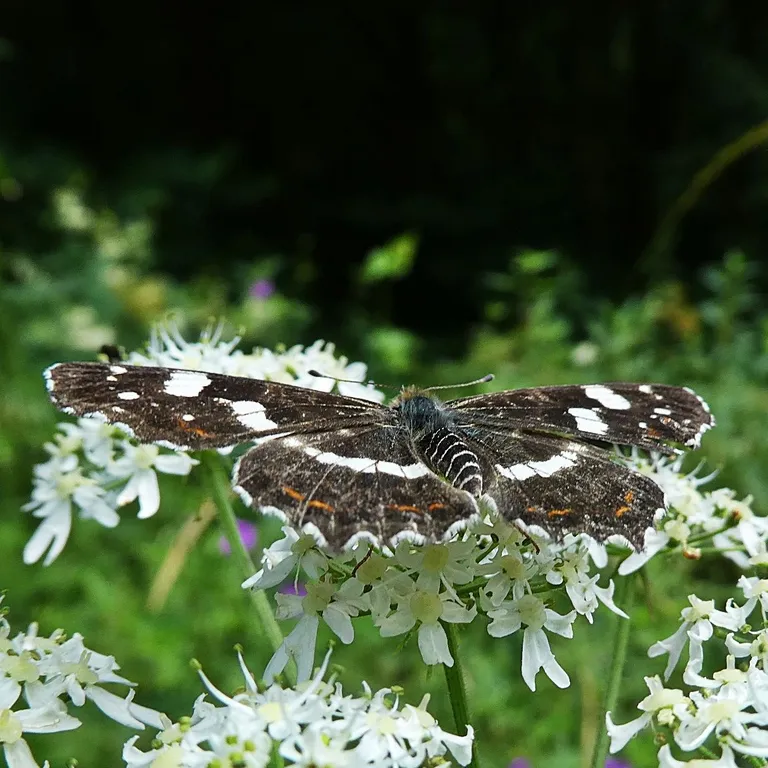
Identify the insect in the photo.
Araschnia levana
